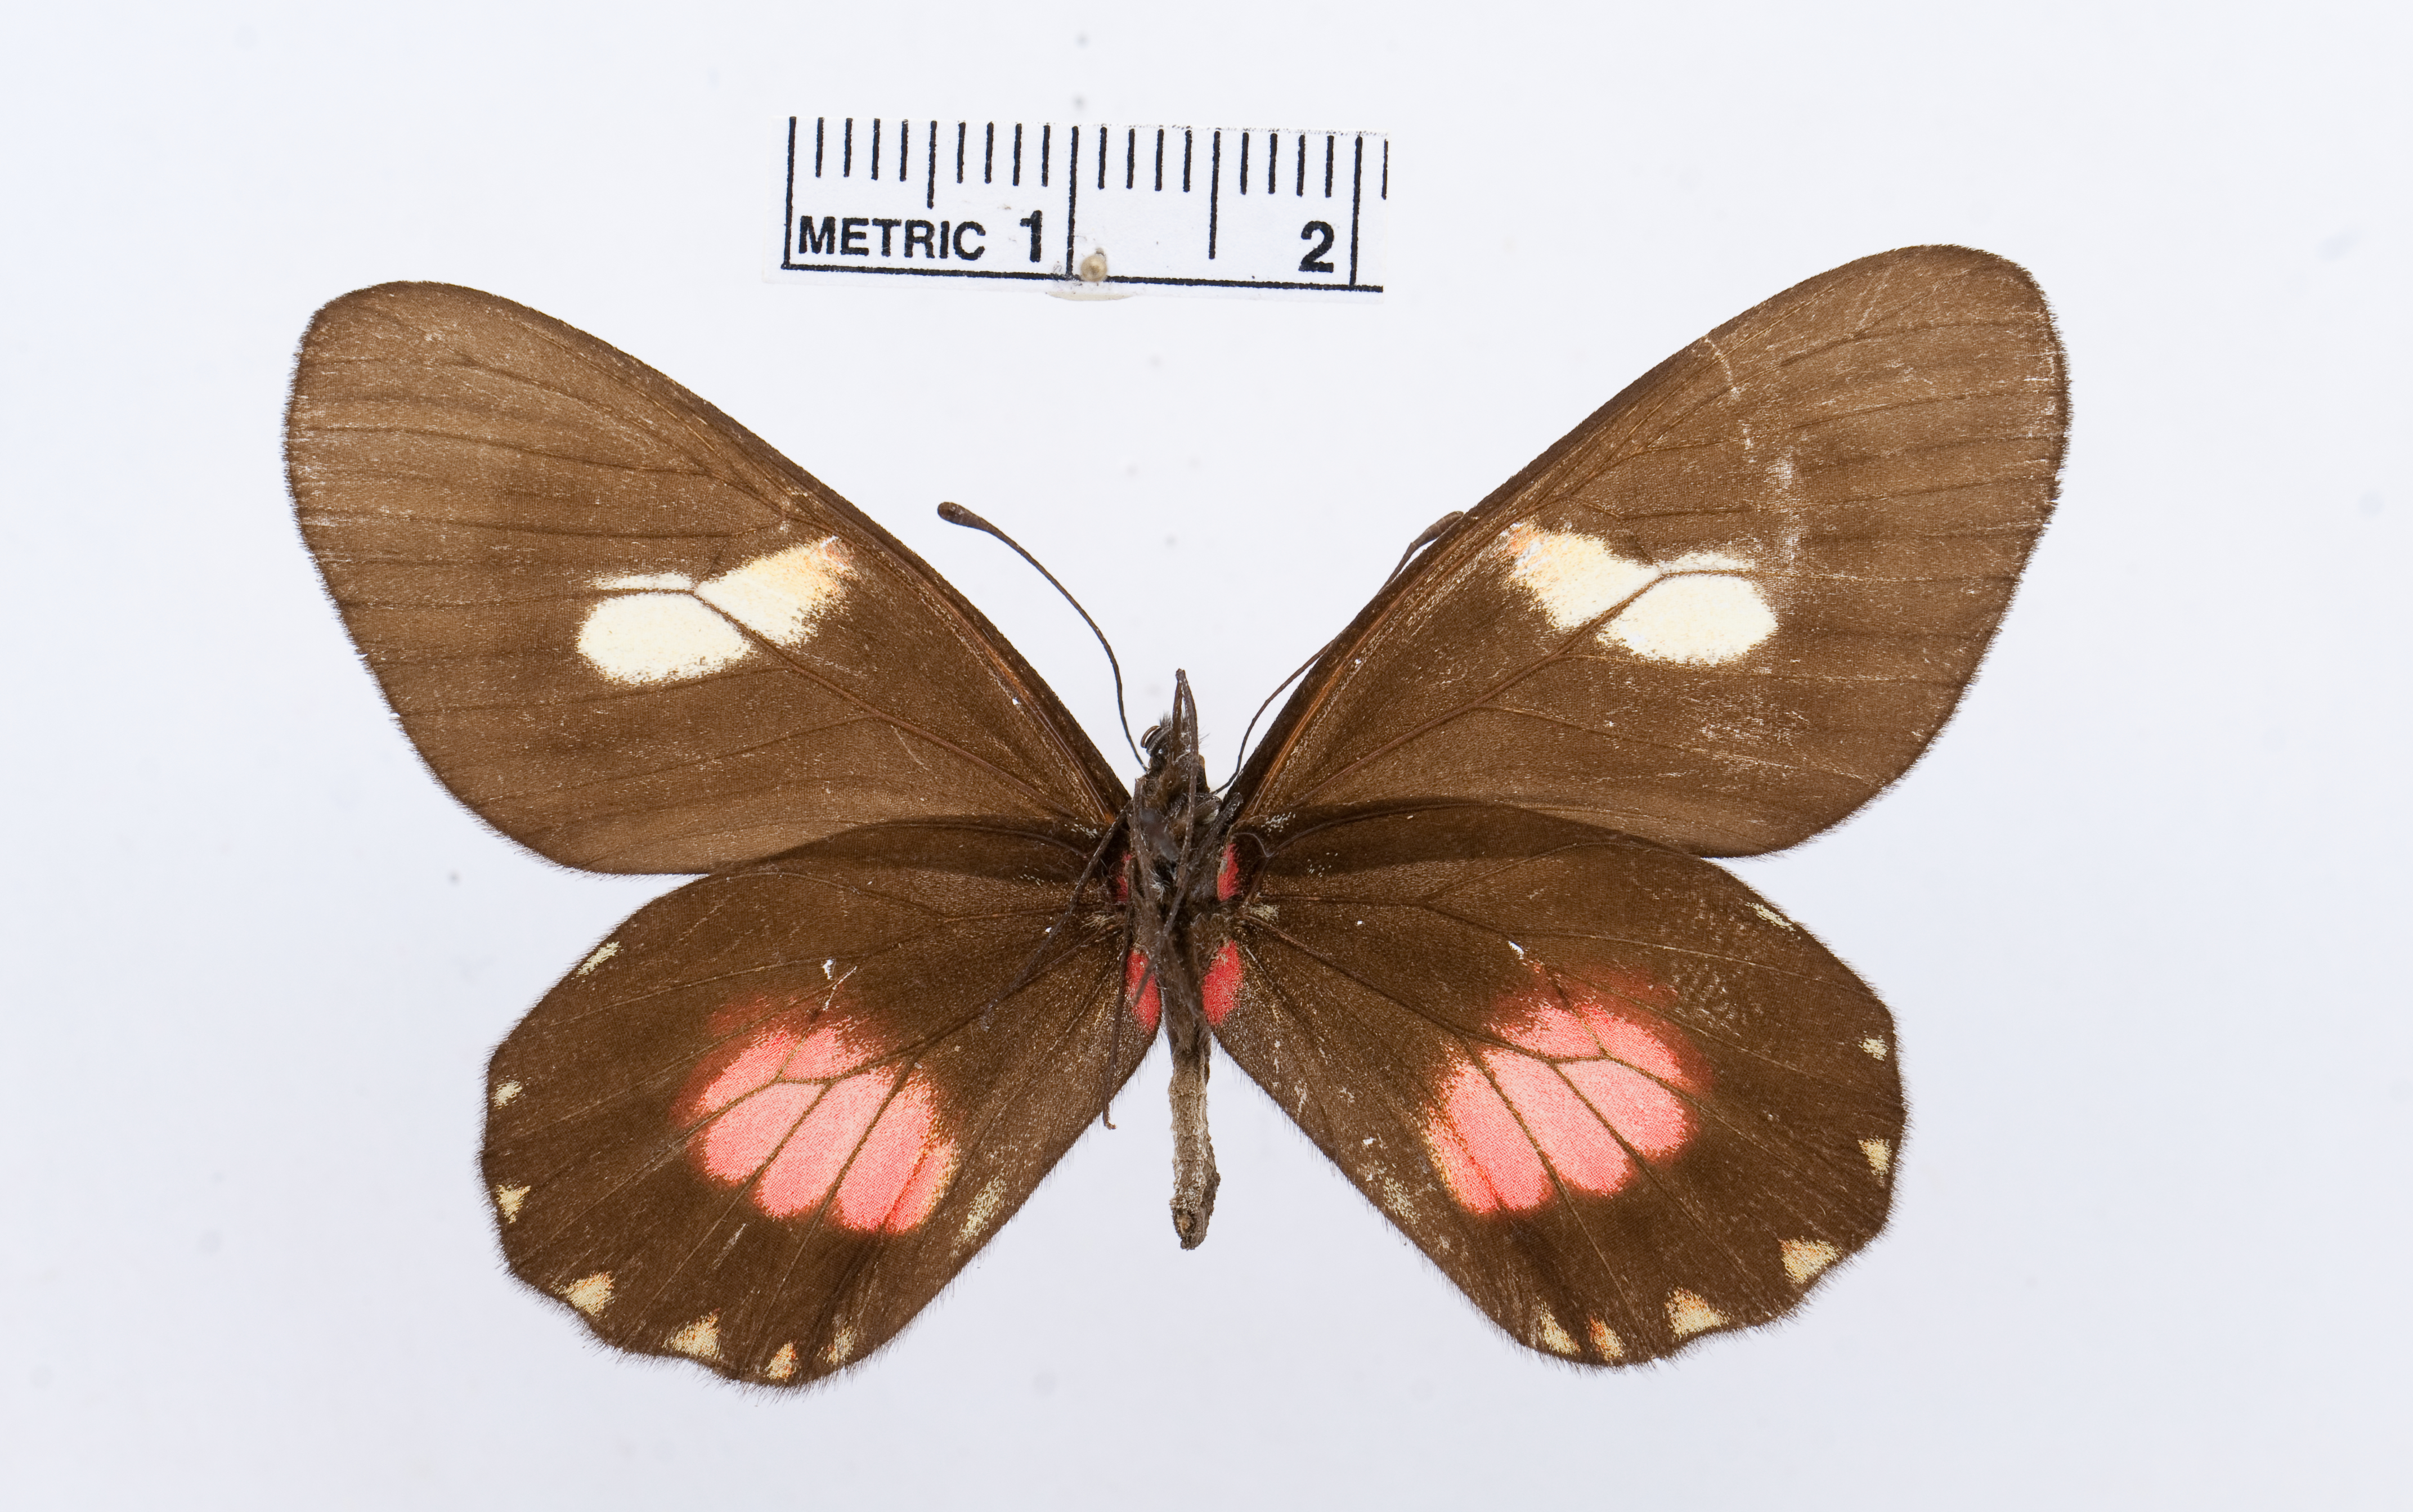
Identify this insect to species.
Archonias brassolis
